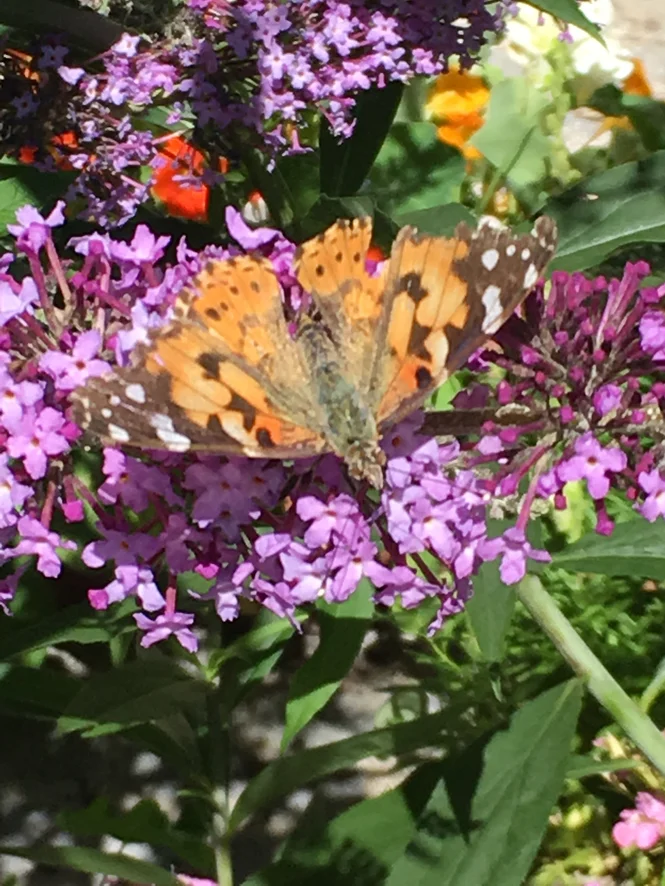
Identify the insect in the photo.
Vanessa cardui
